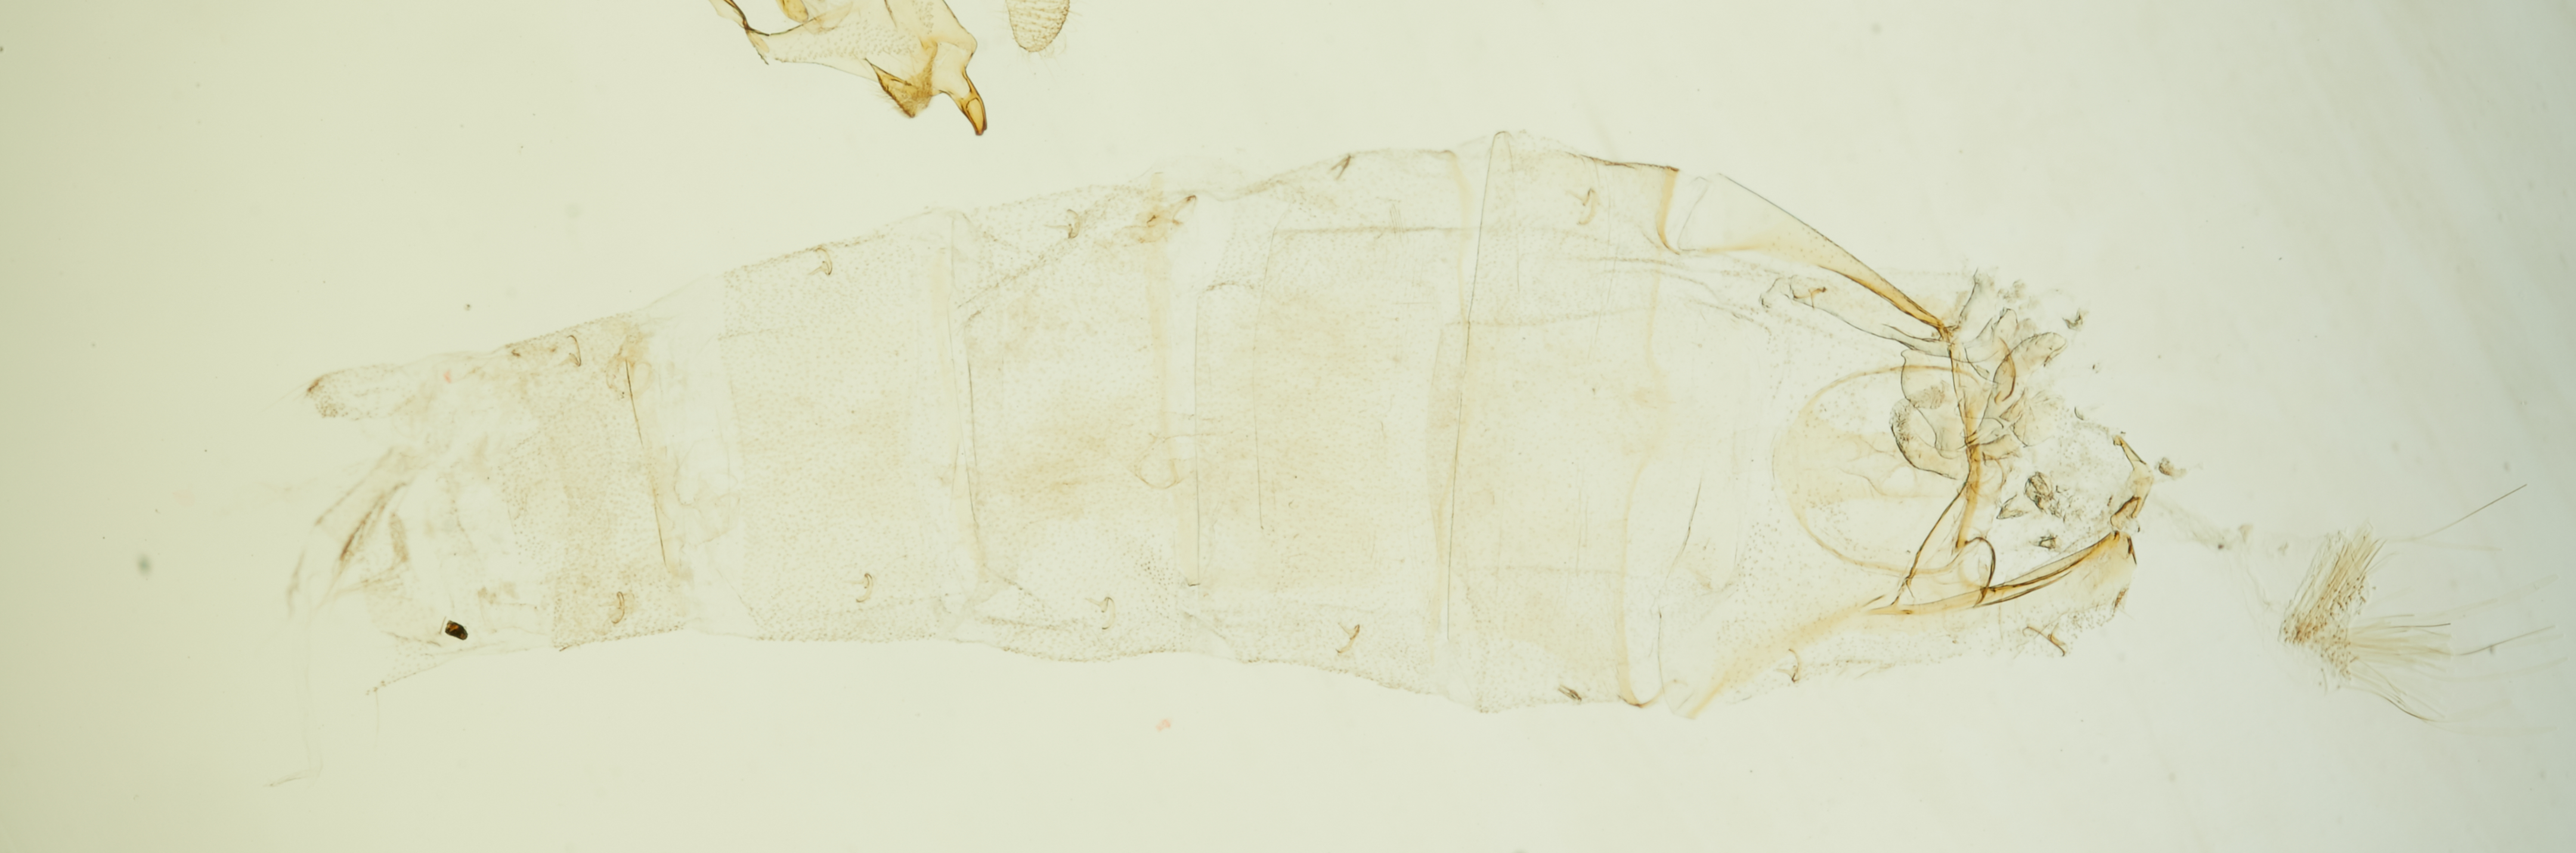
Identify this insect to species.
Lethata leucothea (also Stenoma leucothea)
